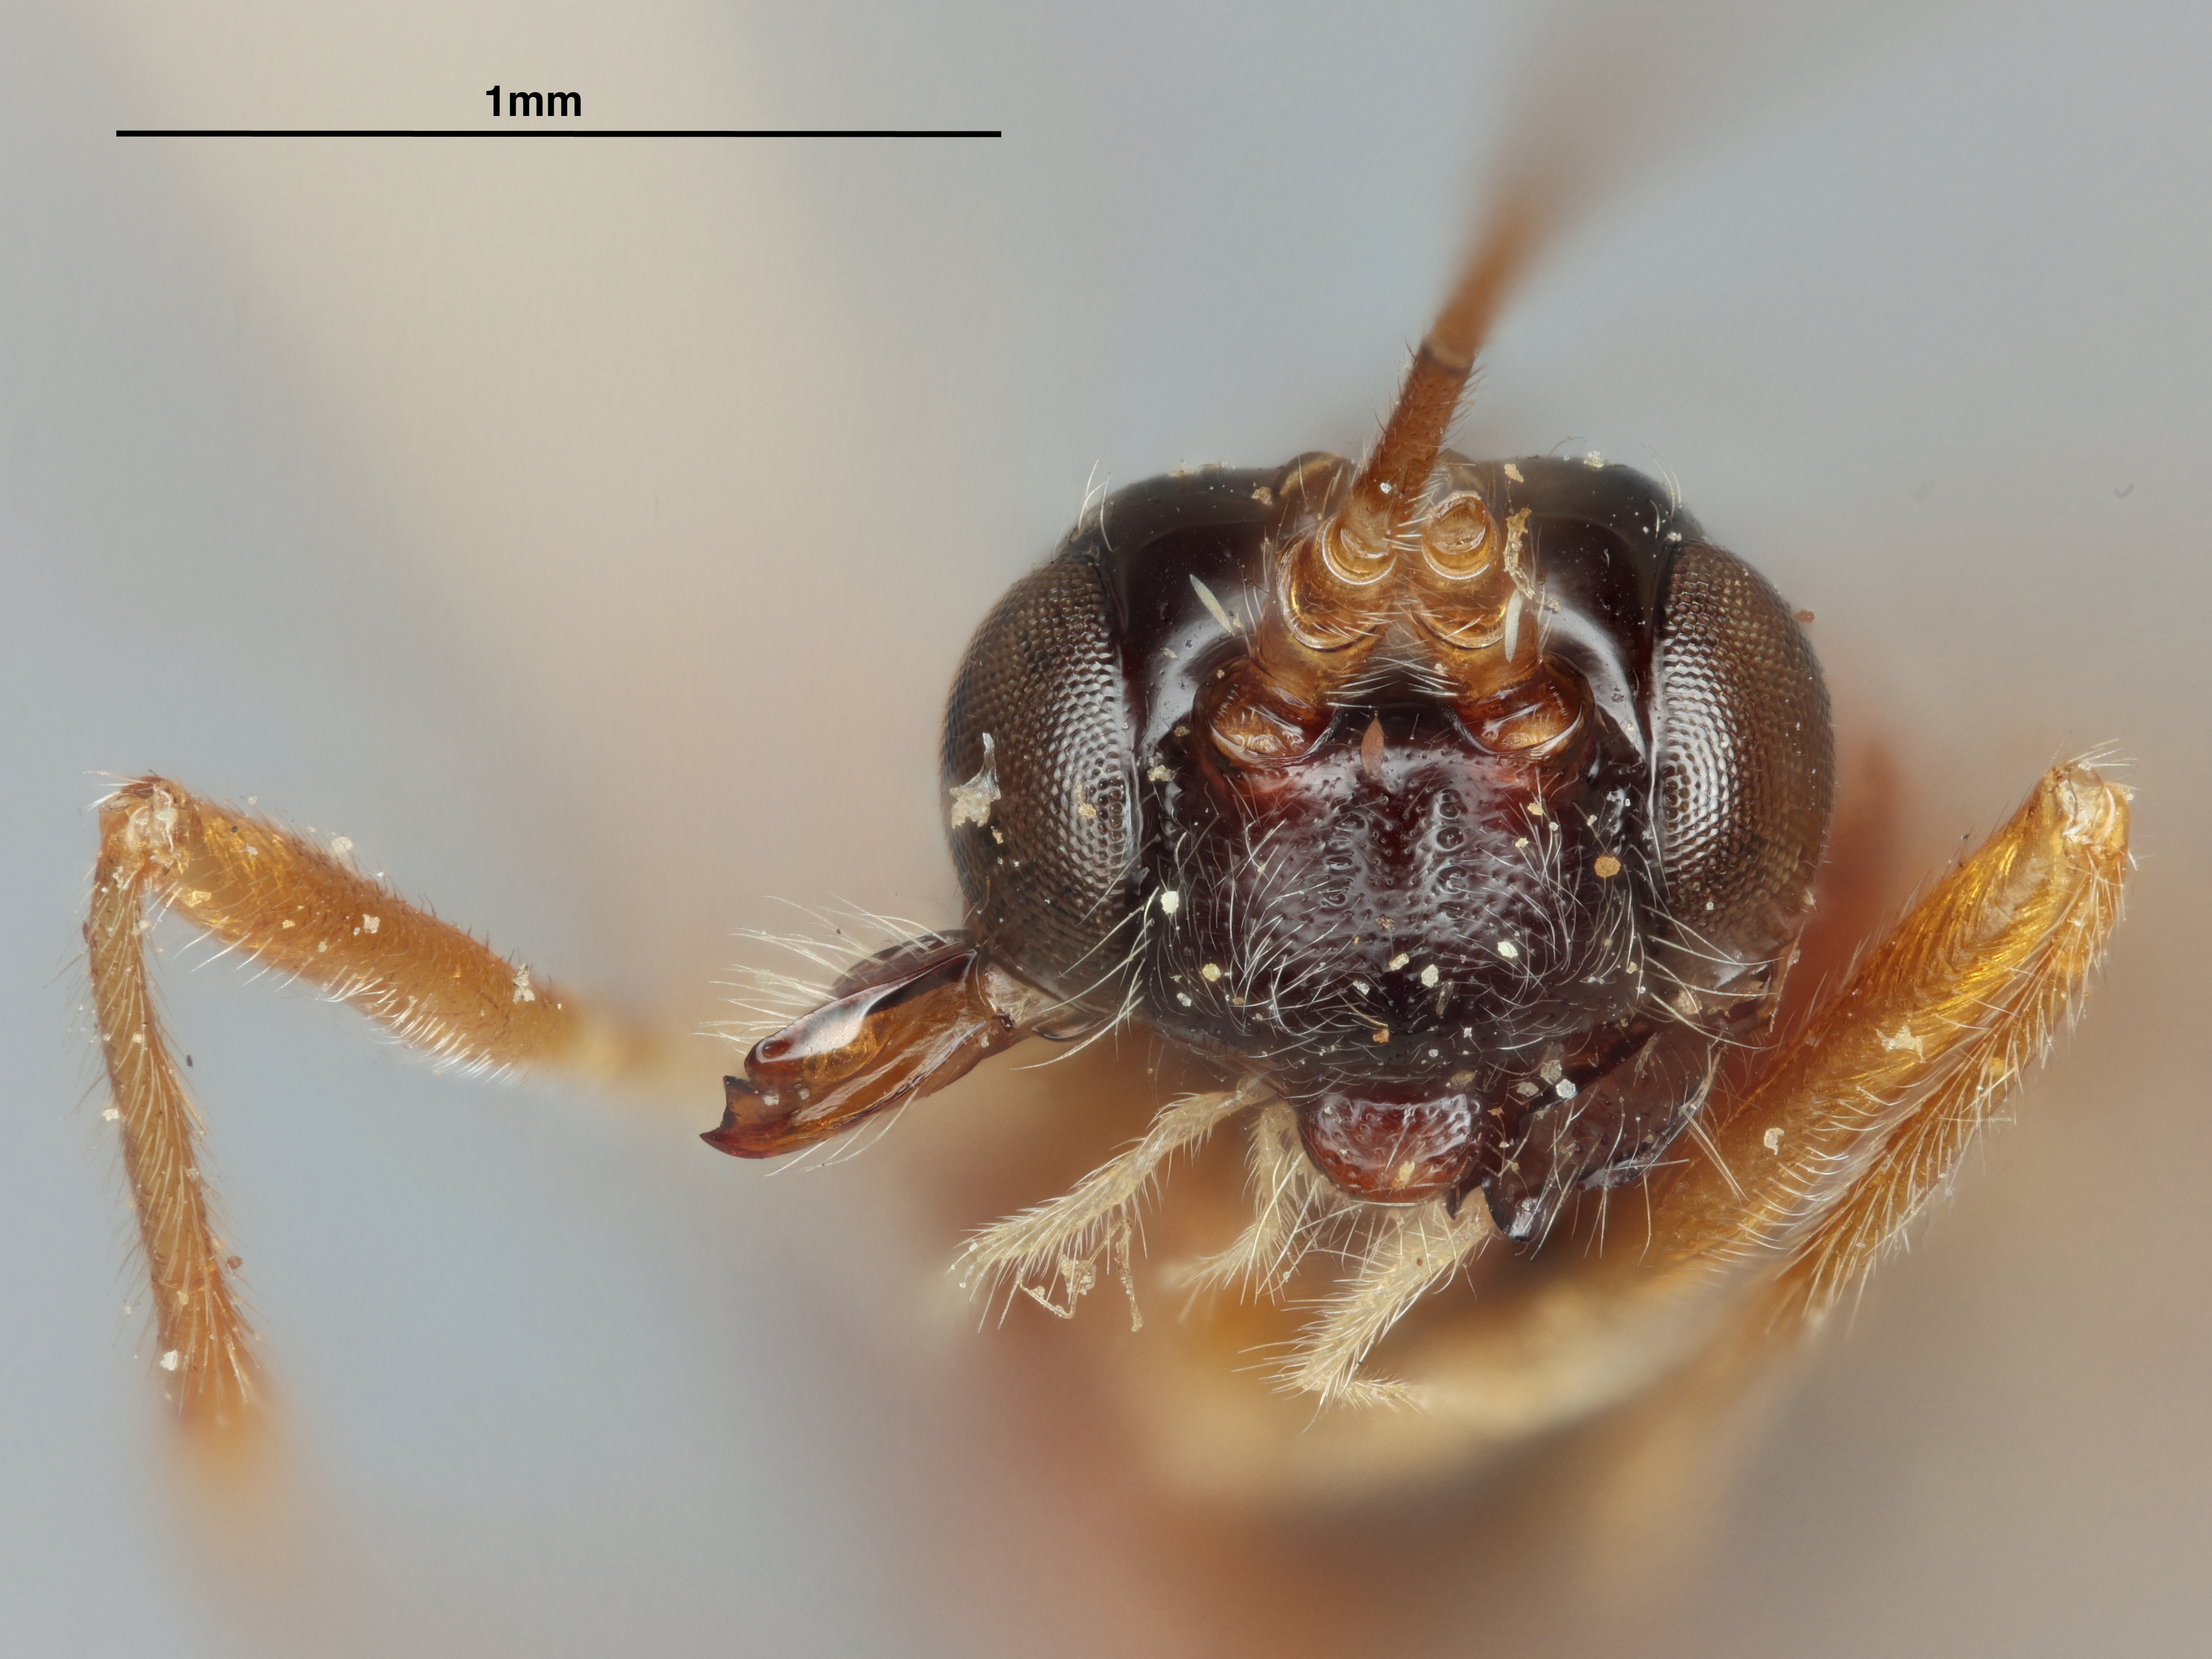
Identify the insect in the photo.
Conalysia bakeri
